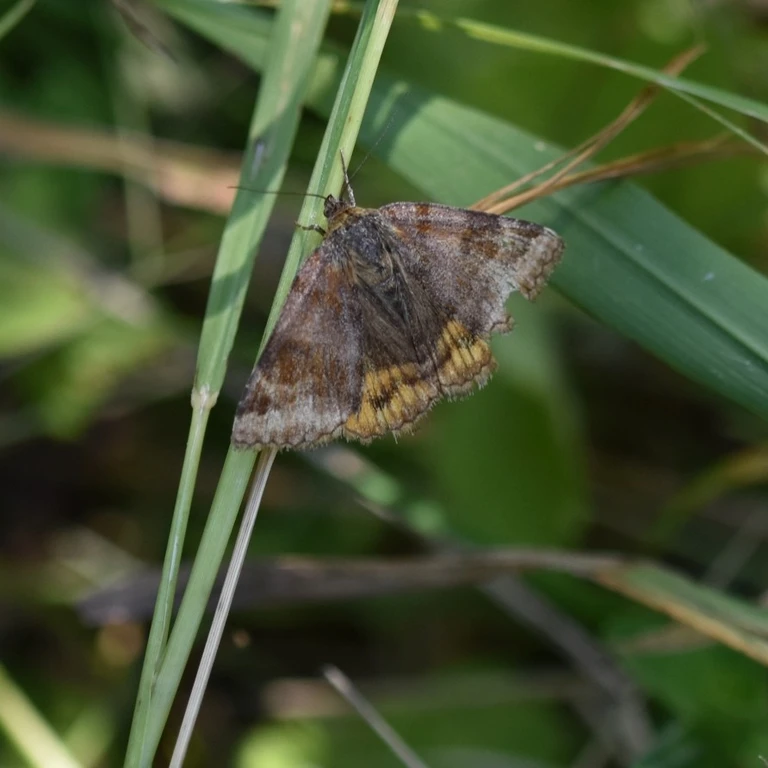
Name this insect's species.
Euclidia glyphica
